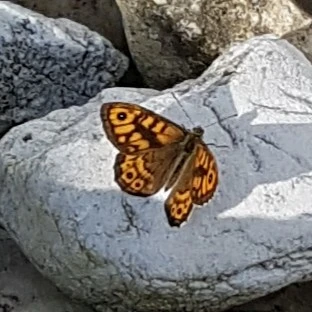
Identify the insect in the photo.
Lasiommata megera (also Pararge megera)
